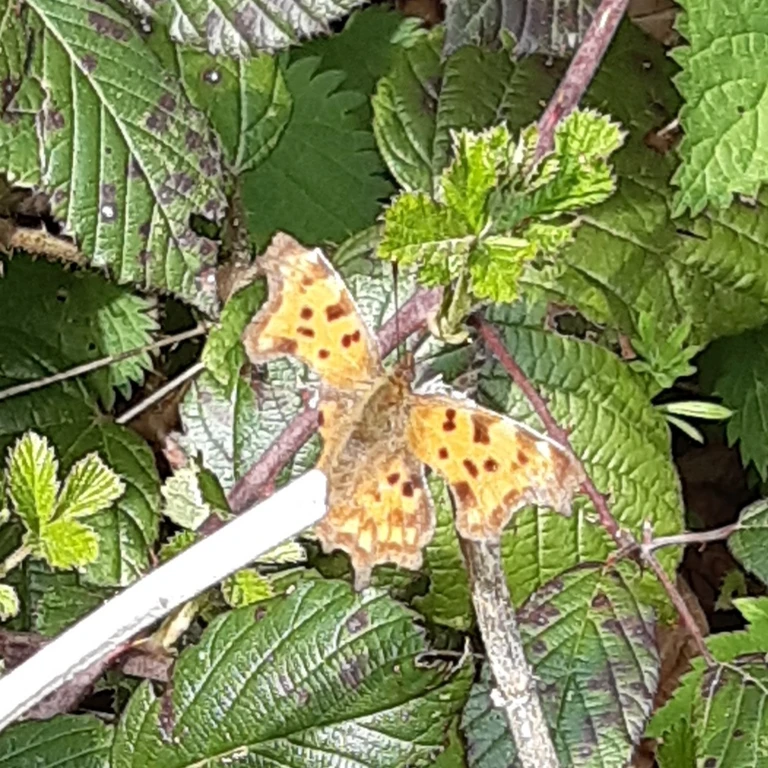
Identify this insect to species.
Polygonia c-album
